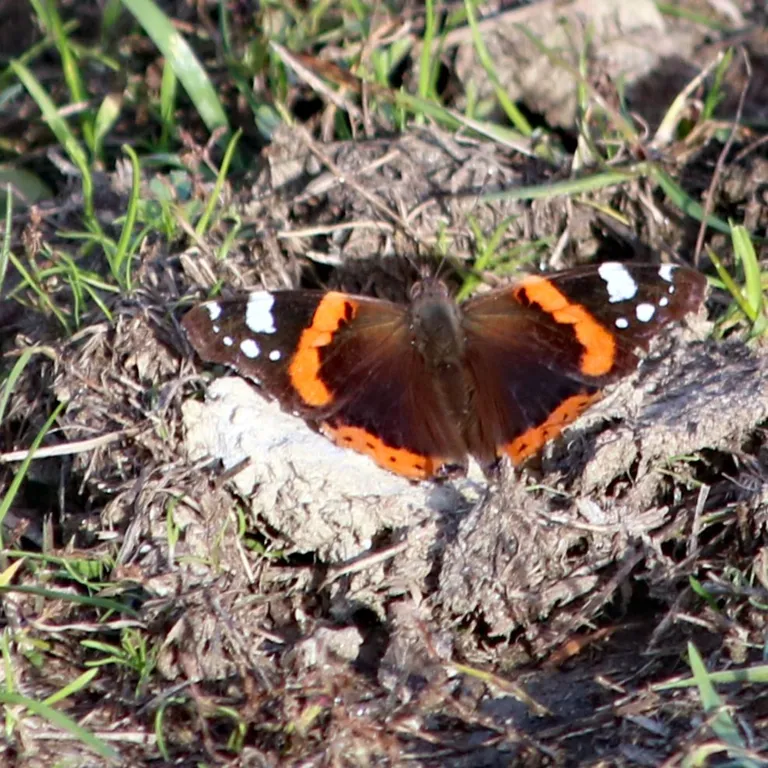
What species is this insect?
Vanessa atalanta
